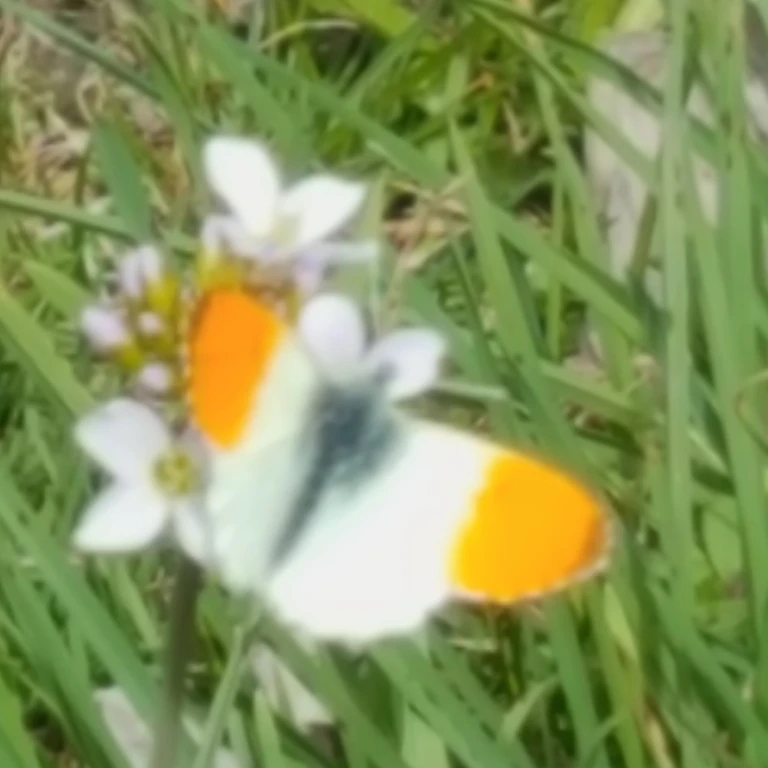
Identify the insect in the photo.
Anthocharis cardamines
